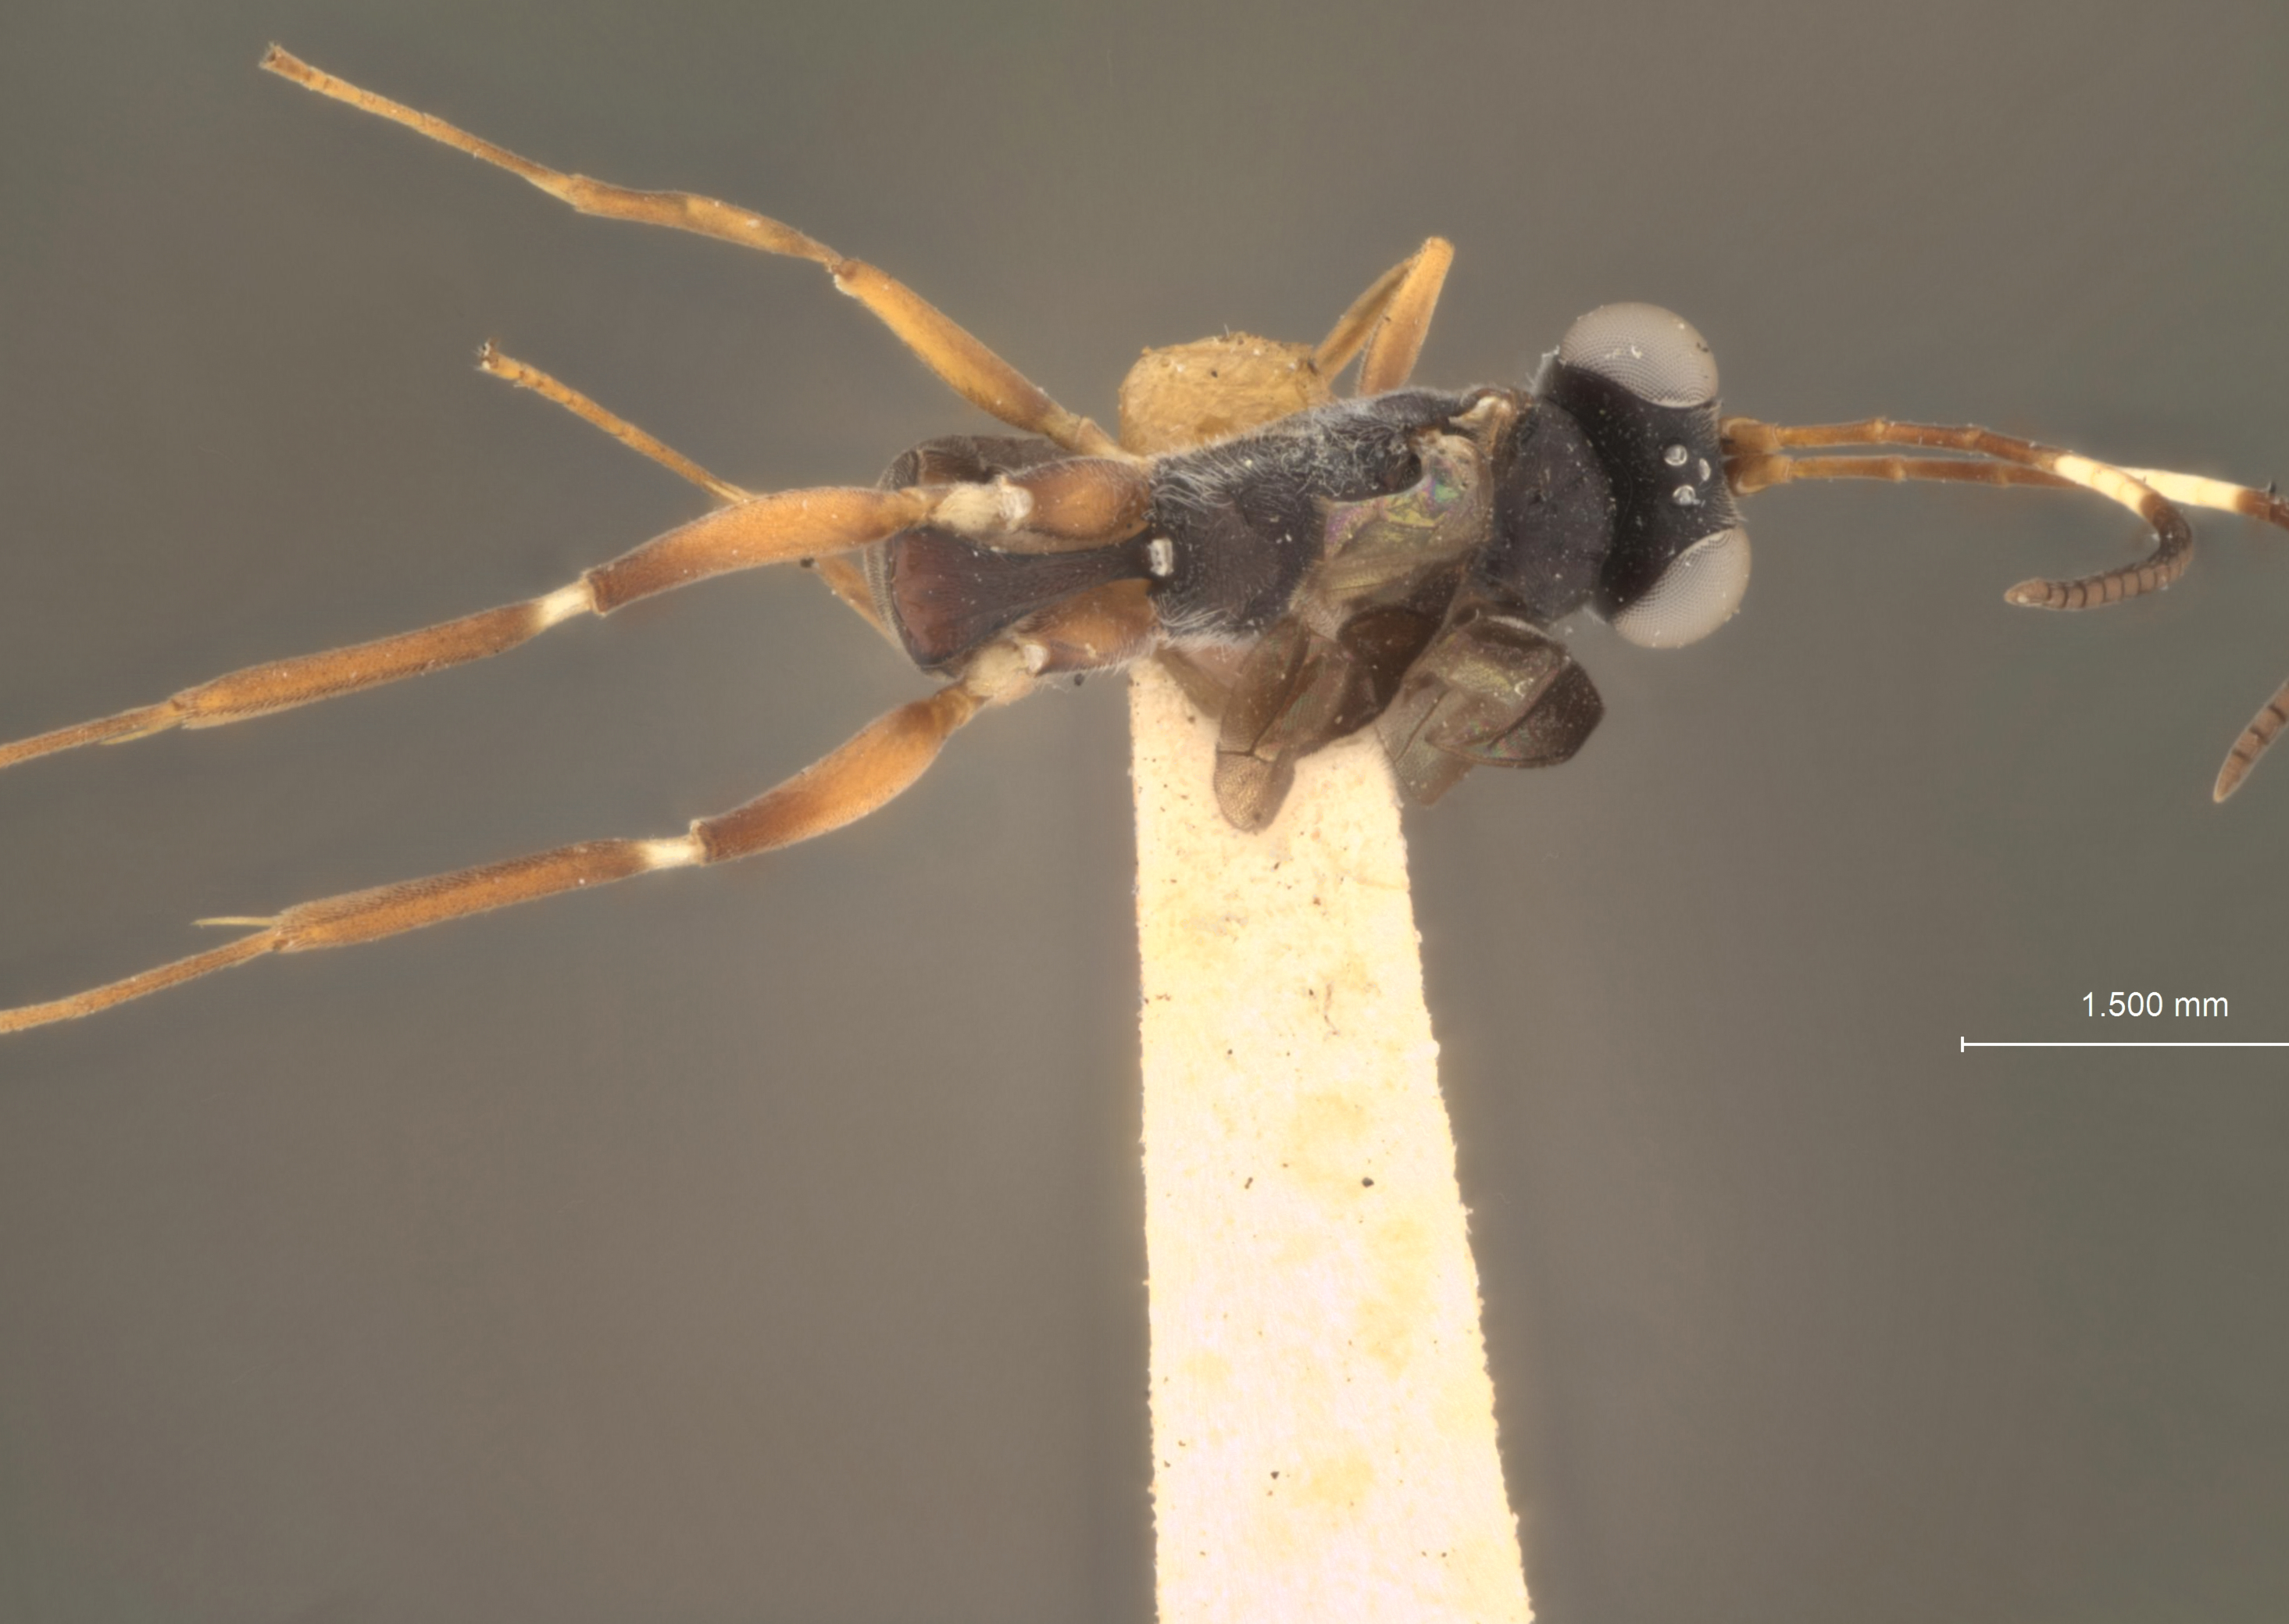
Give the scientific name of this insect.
Otacustes alboannulus
